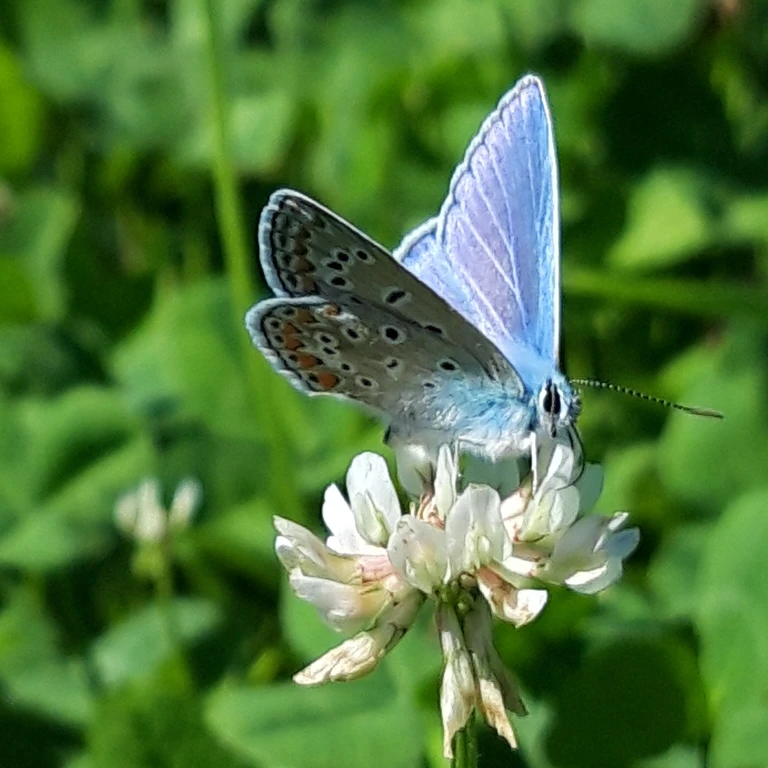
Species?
Polyommatus icarus
